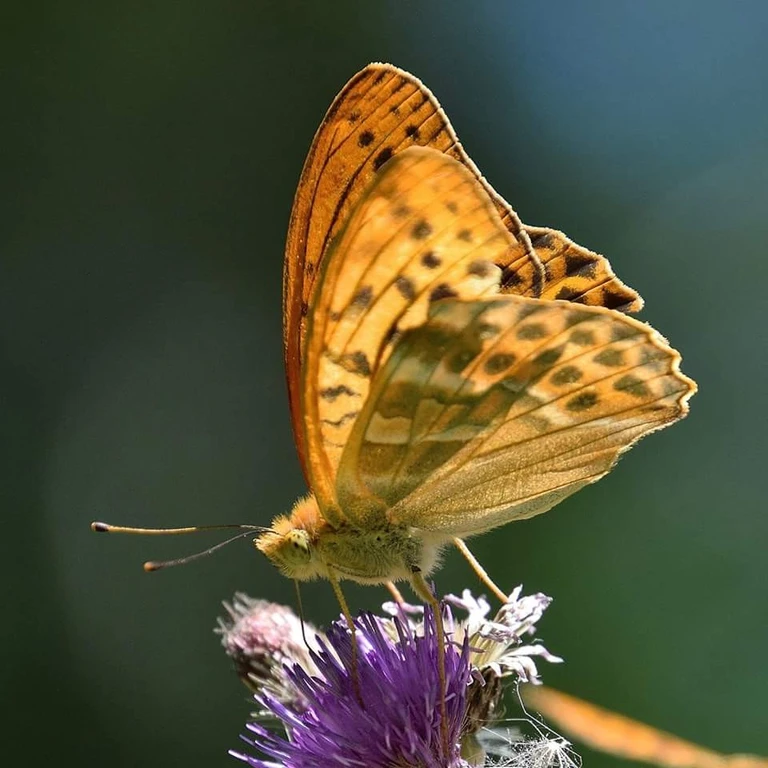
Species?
Argynnis paphia
